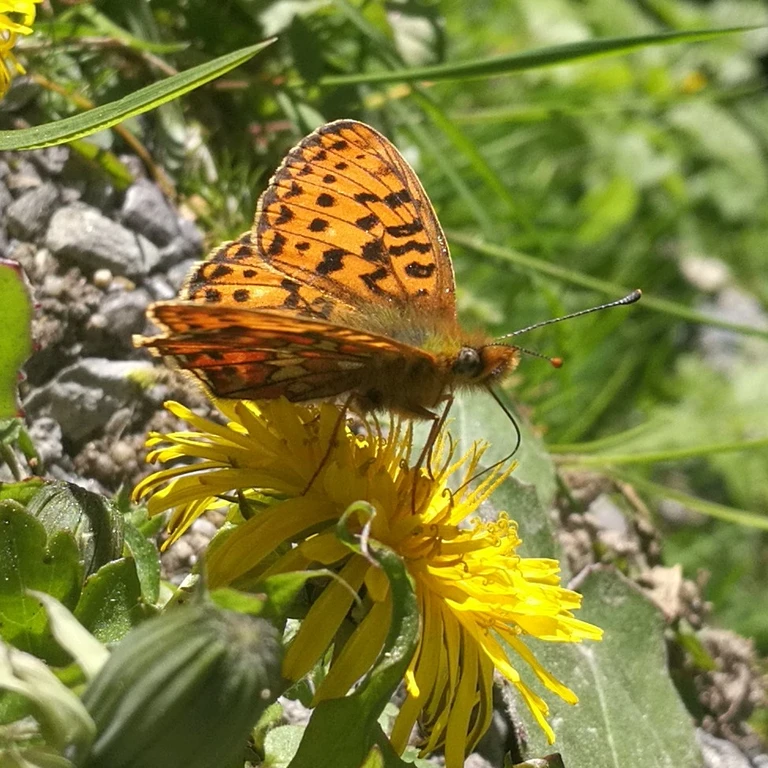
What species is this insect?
Boloria euphrosyne (also Clossiana euphrosyne)
